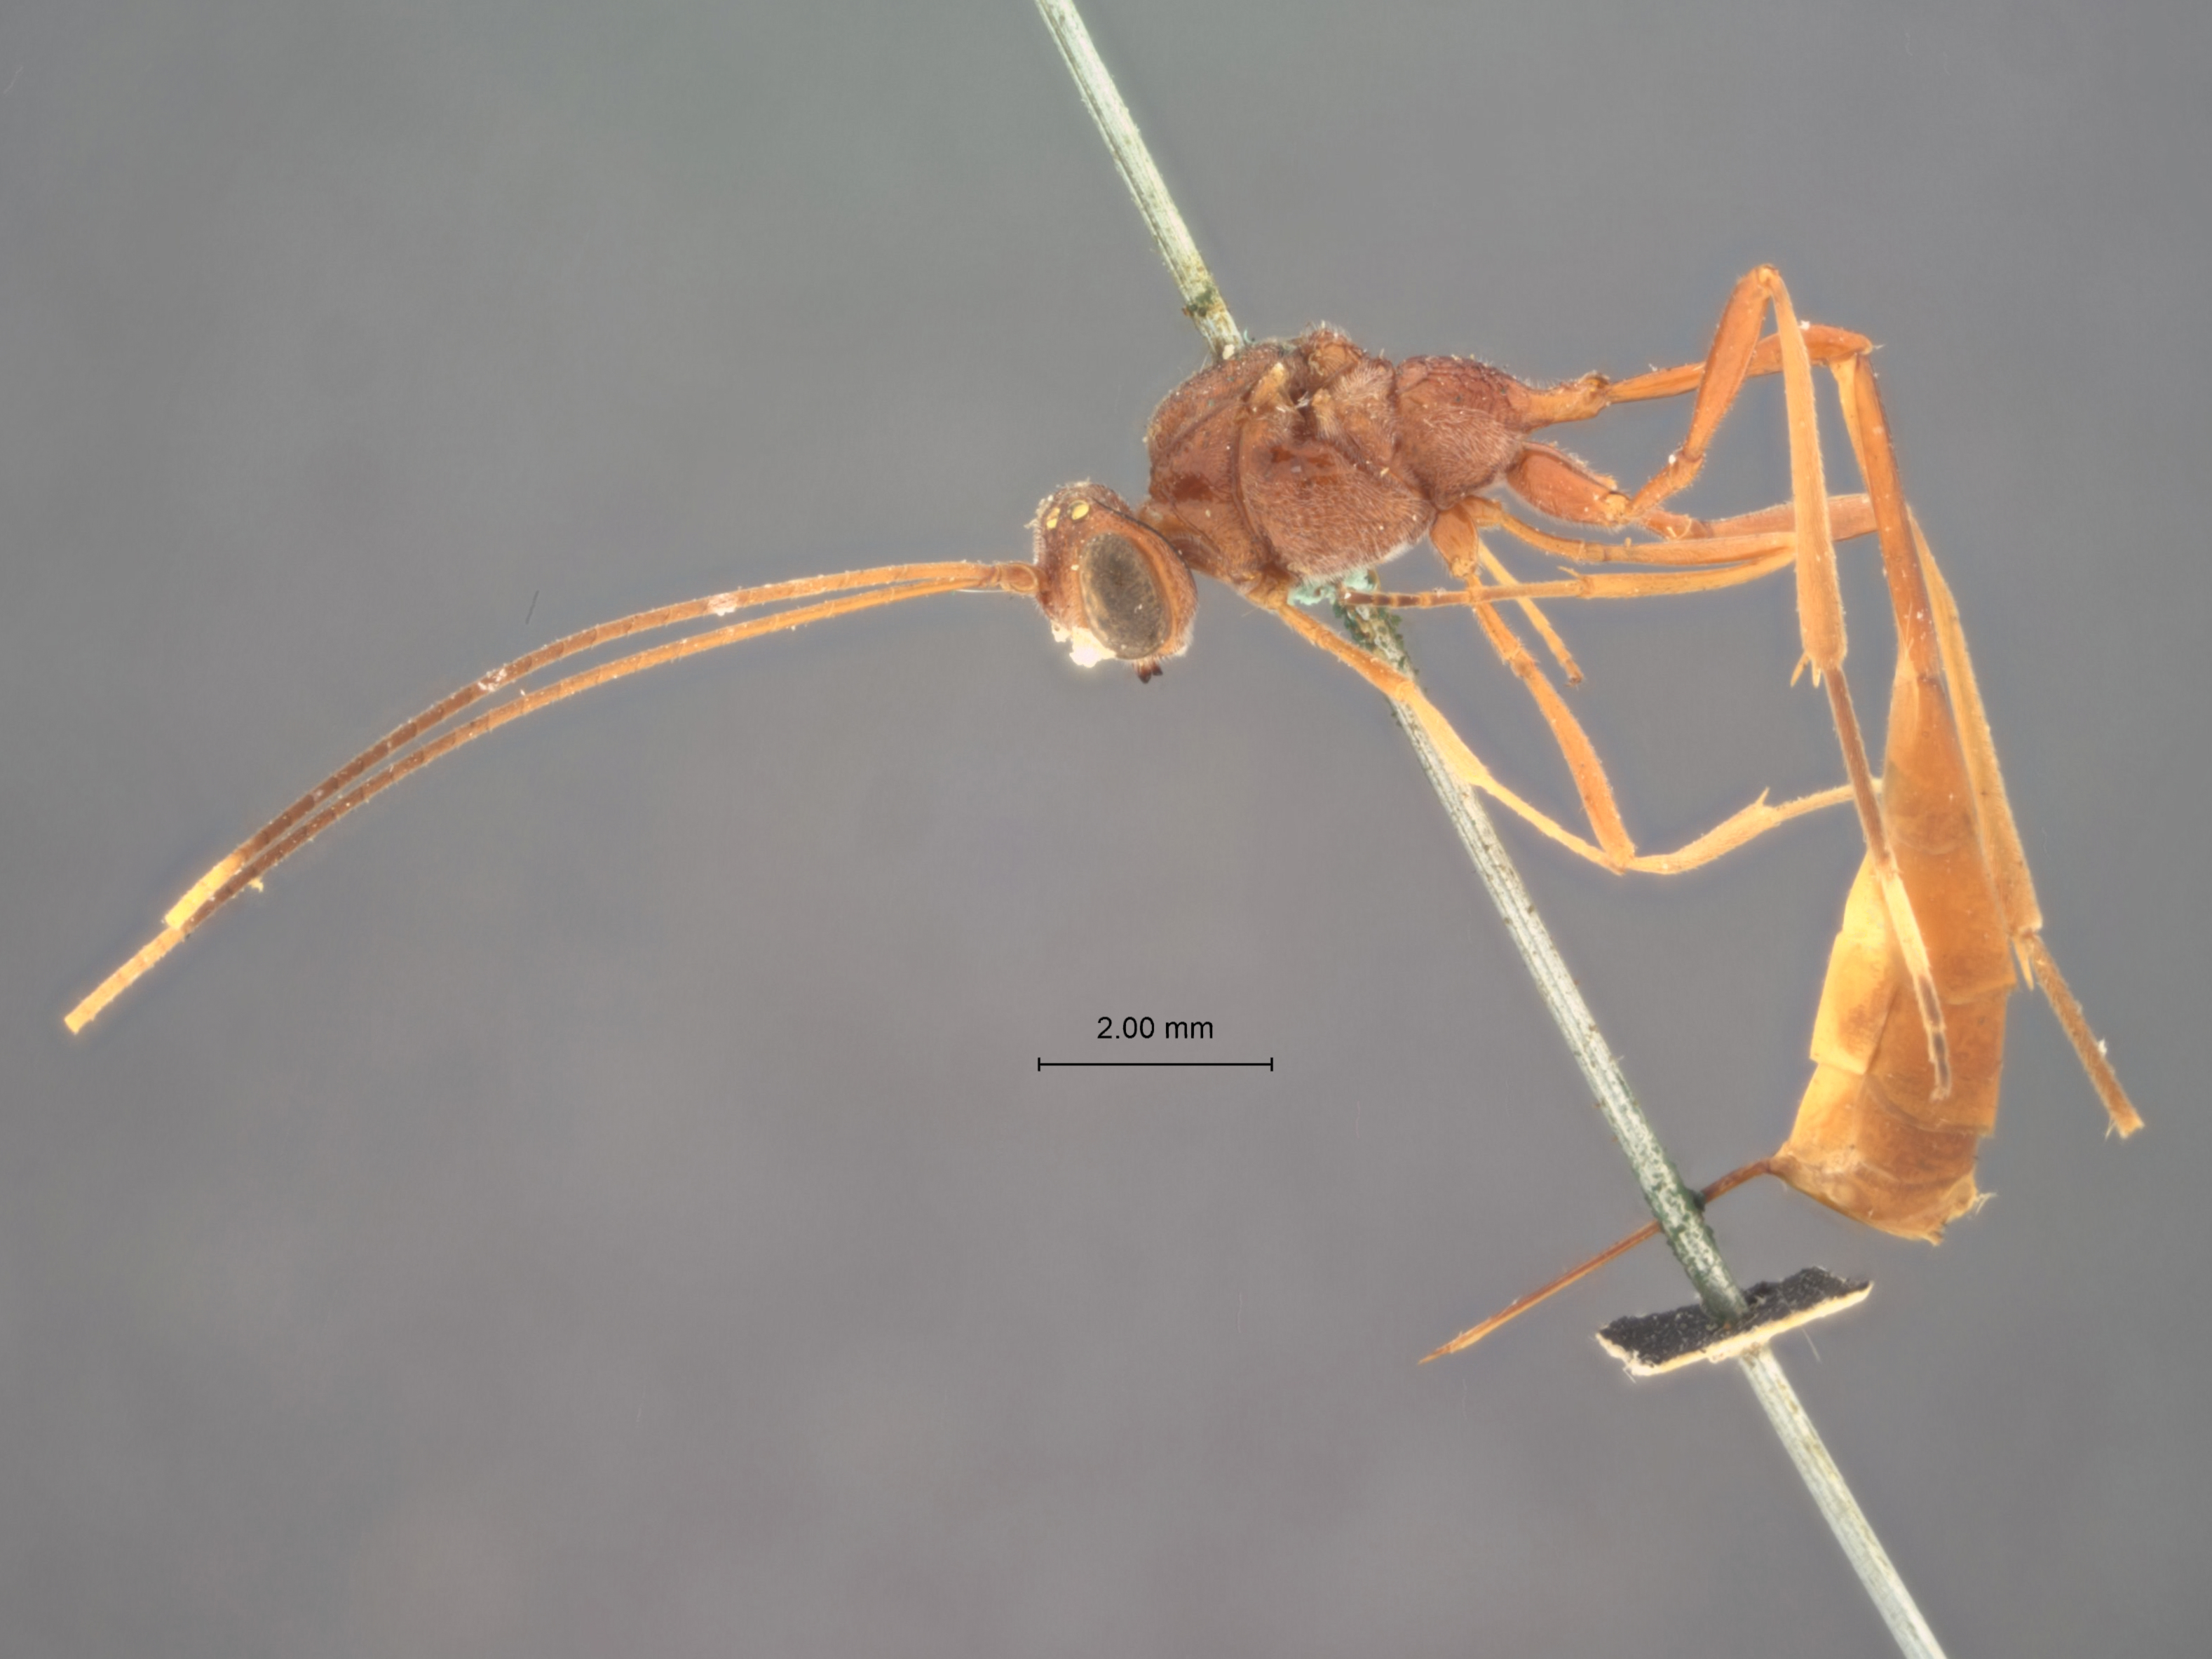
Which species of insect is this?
Nototrachys annulicornis
